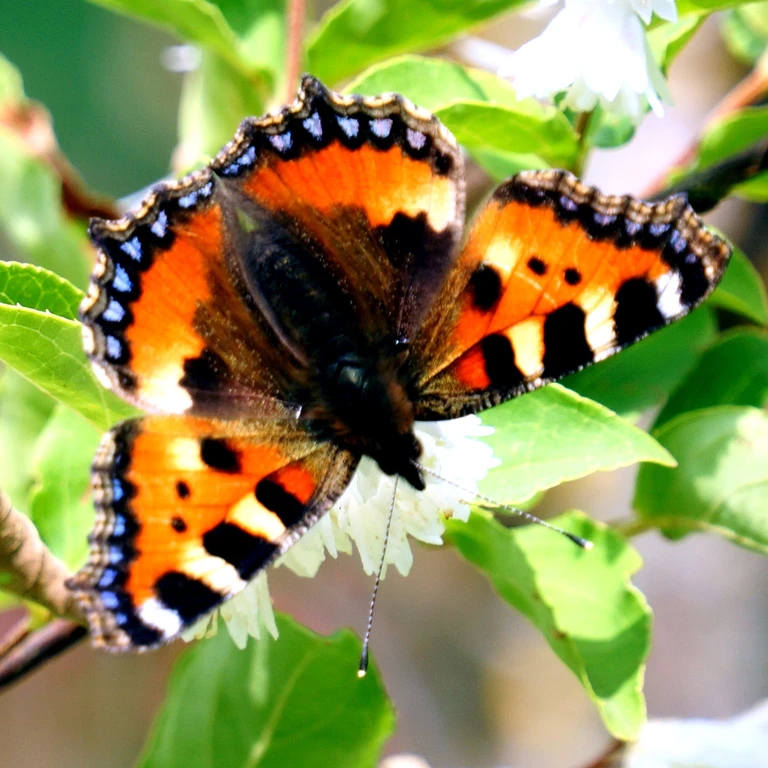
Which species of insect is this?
Aglais urticae
